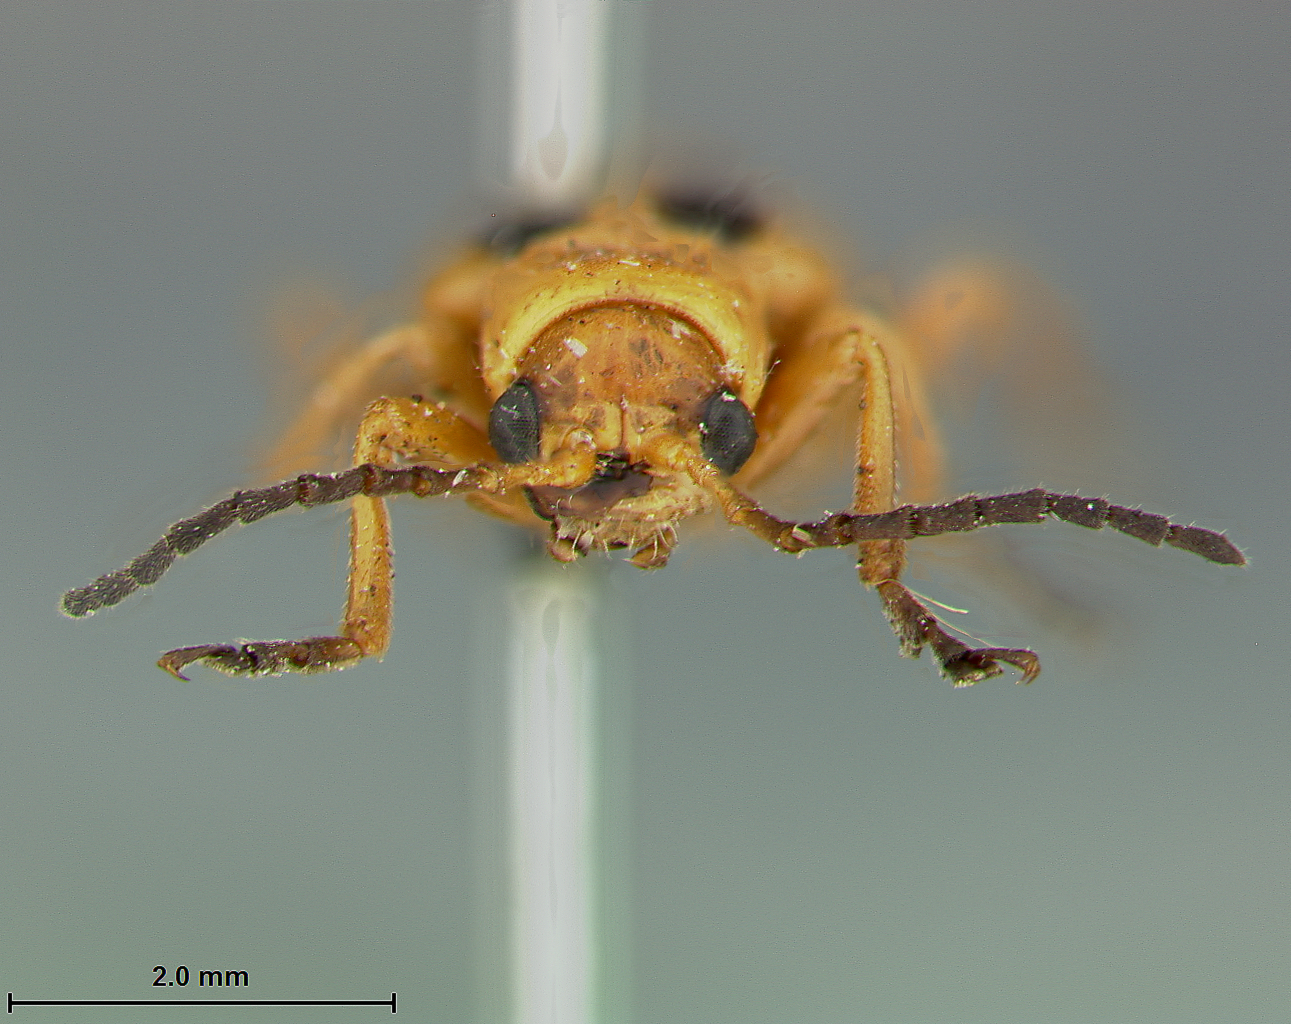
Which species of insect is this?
Phyllobrotica nigritarsis
